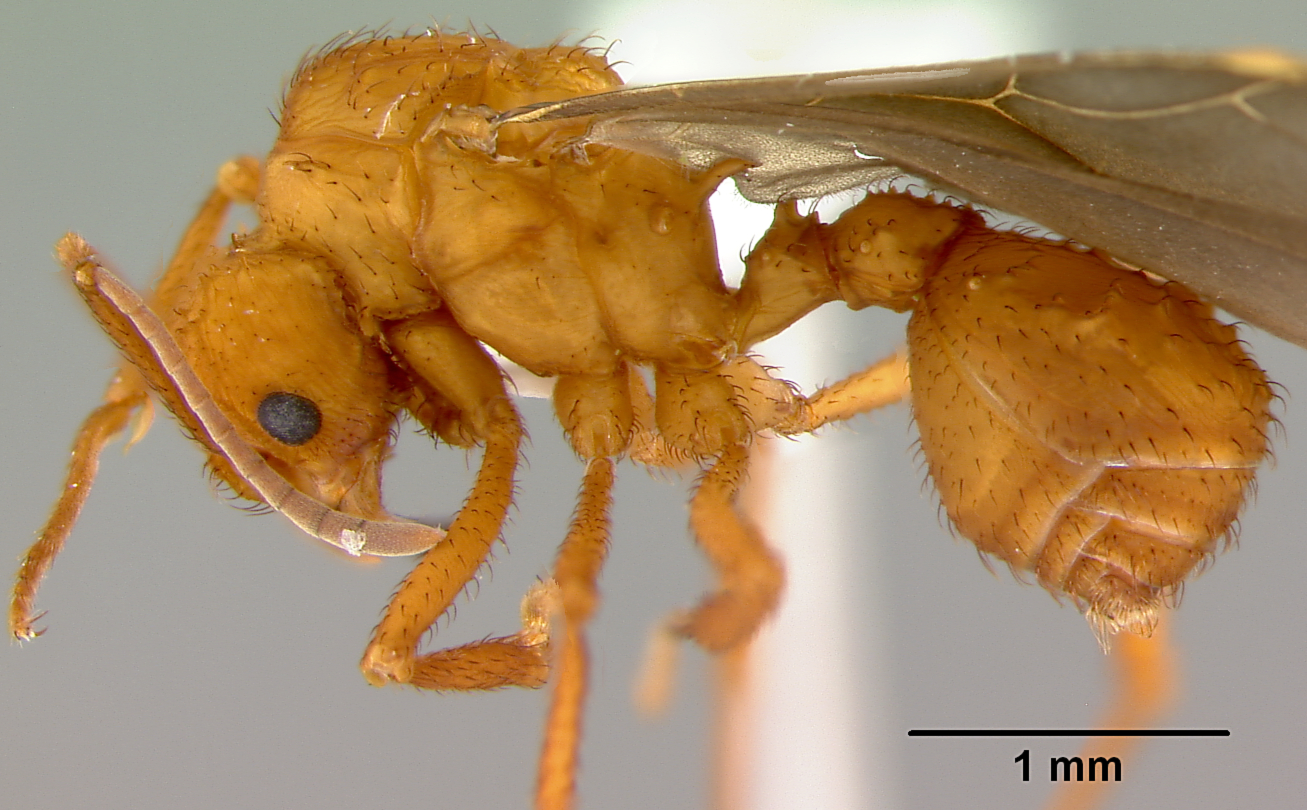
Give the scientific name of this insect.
Acromyrmex insinuator
